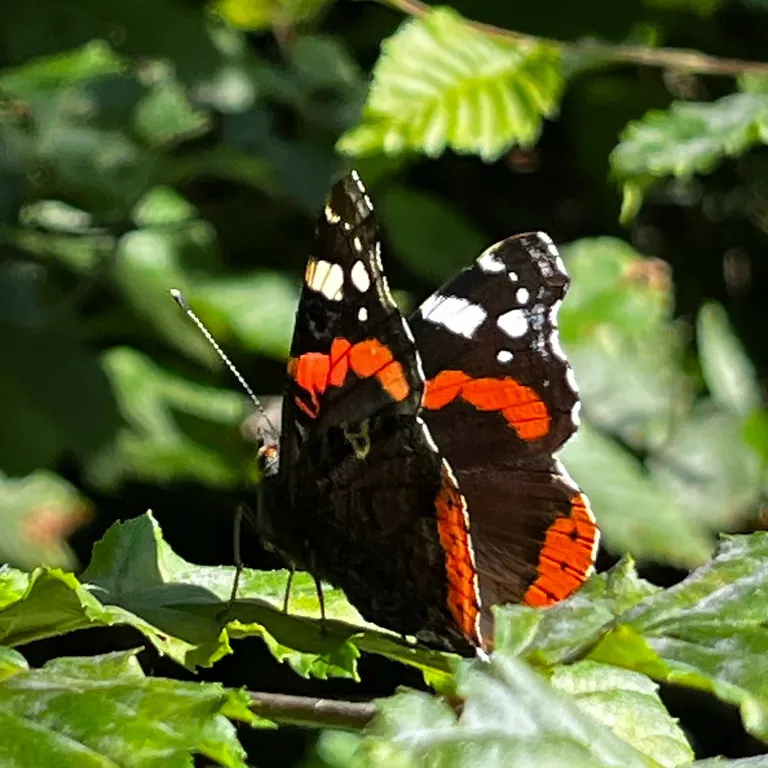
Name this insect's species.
Vanessa atalanta
